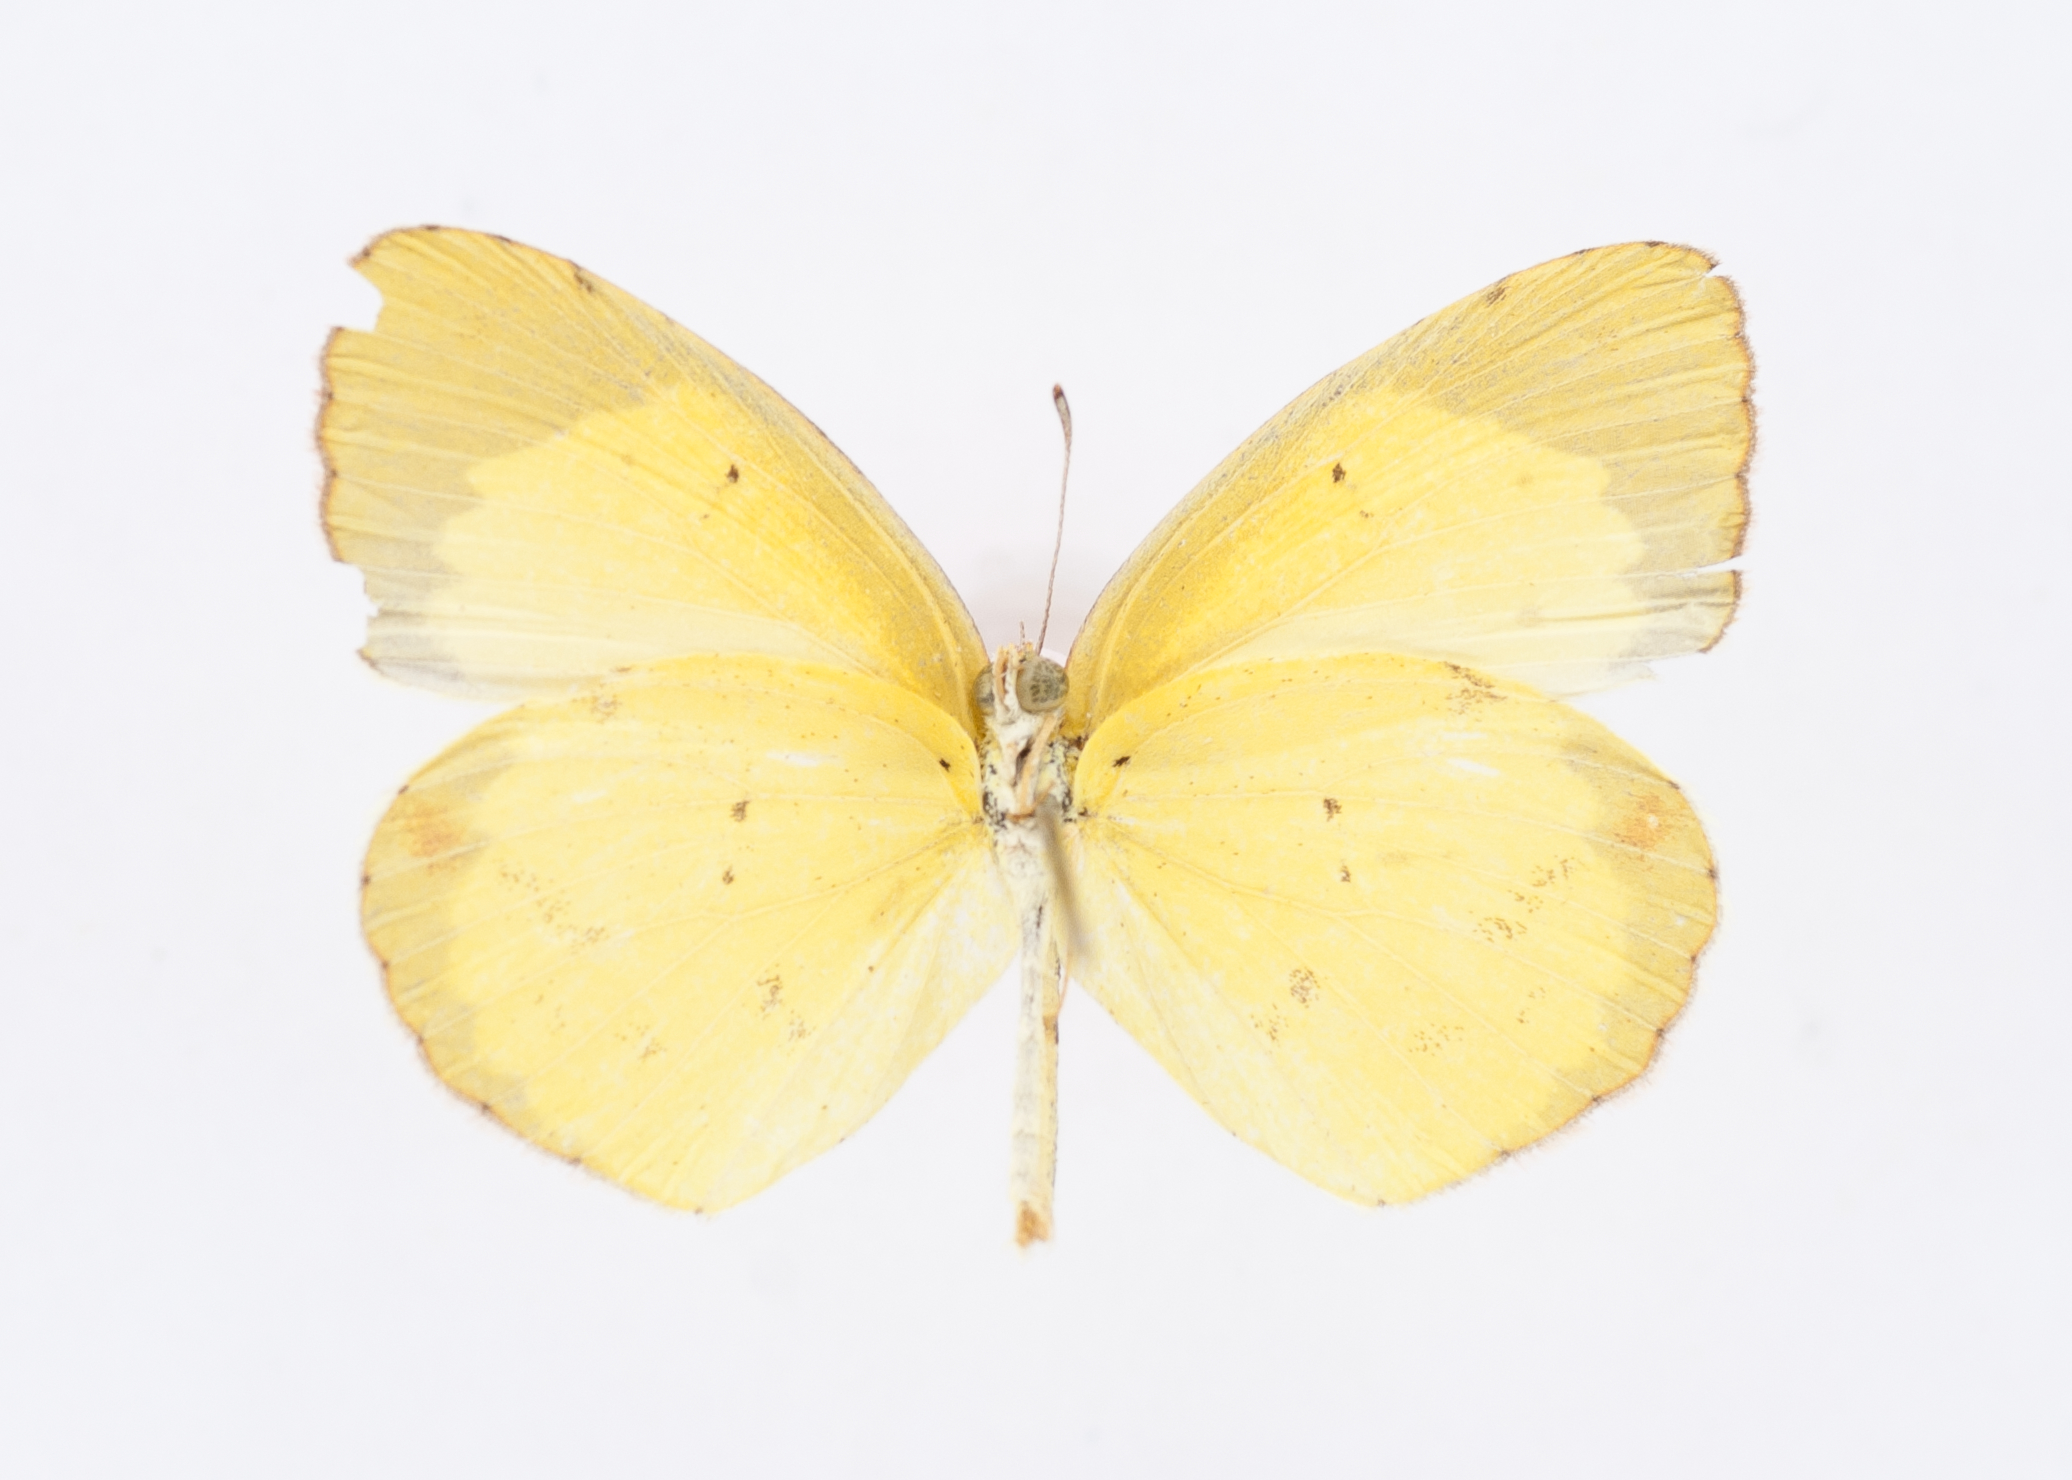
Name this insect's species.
Eurema lisa
